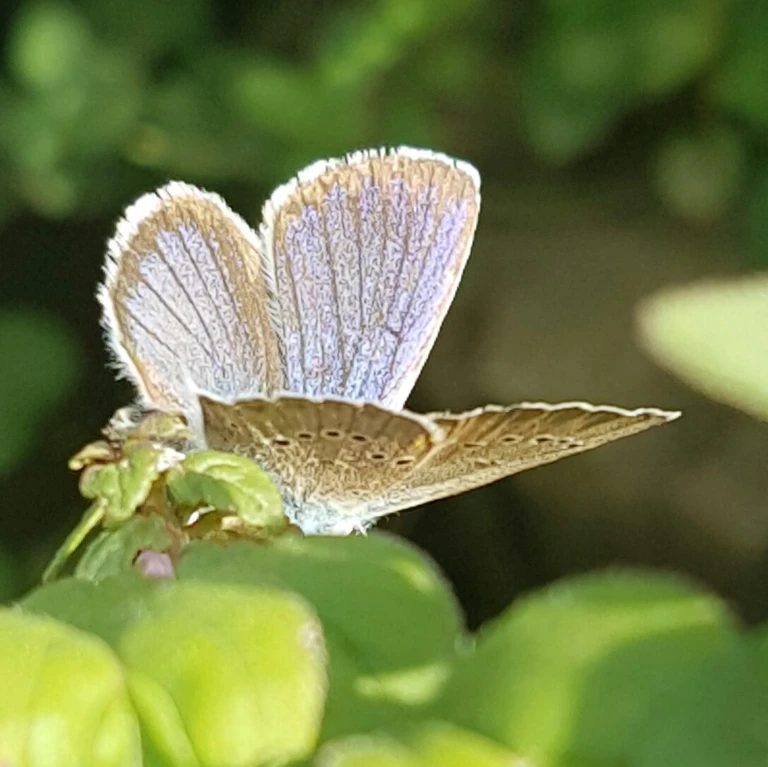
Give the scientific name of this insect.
Cyaniris semiargus
